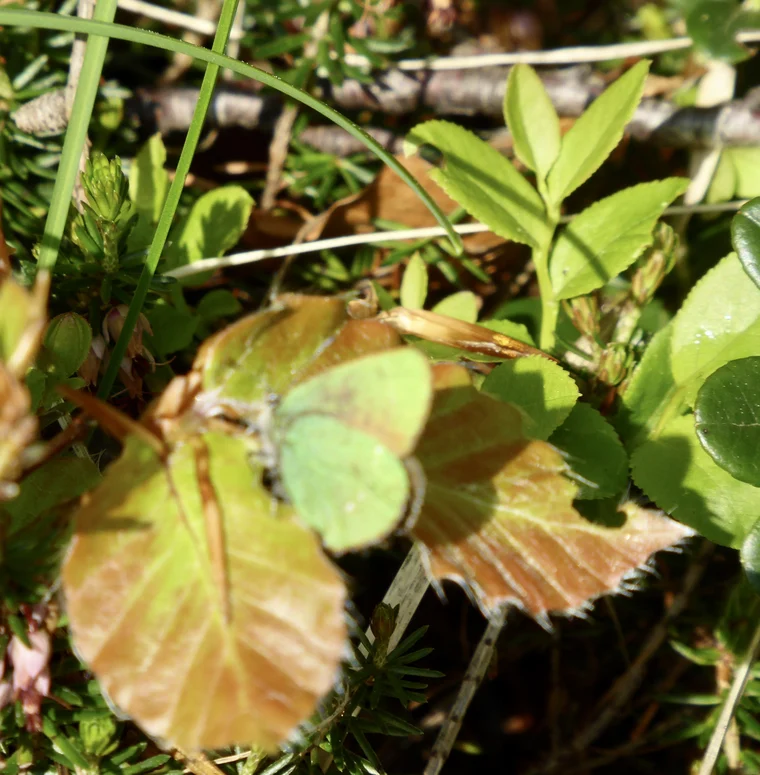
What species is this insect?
Callophrys rubi
